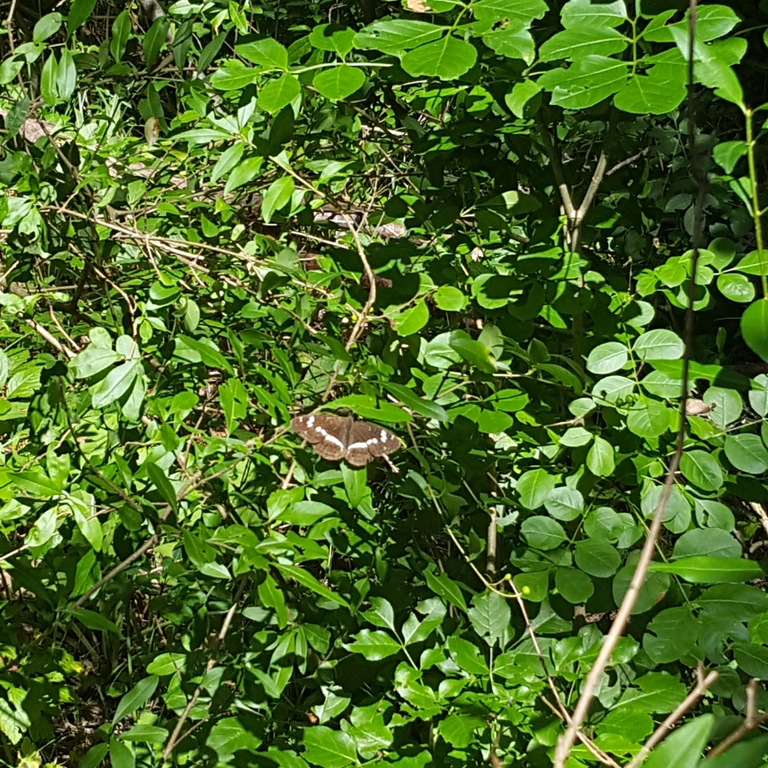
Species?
Limenitis camilla (also Ladoga camilla)
